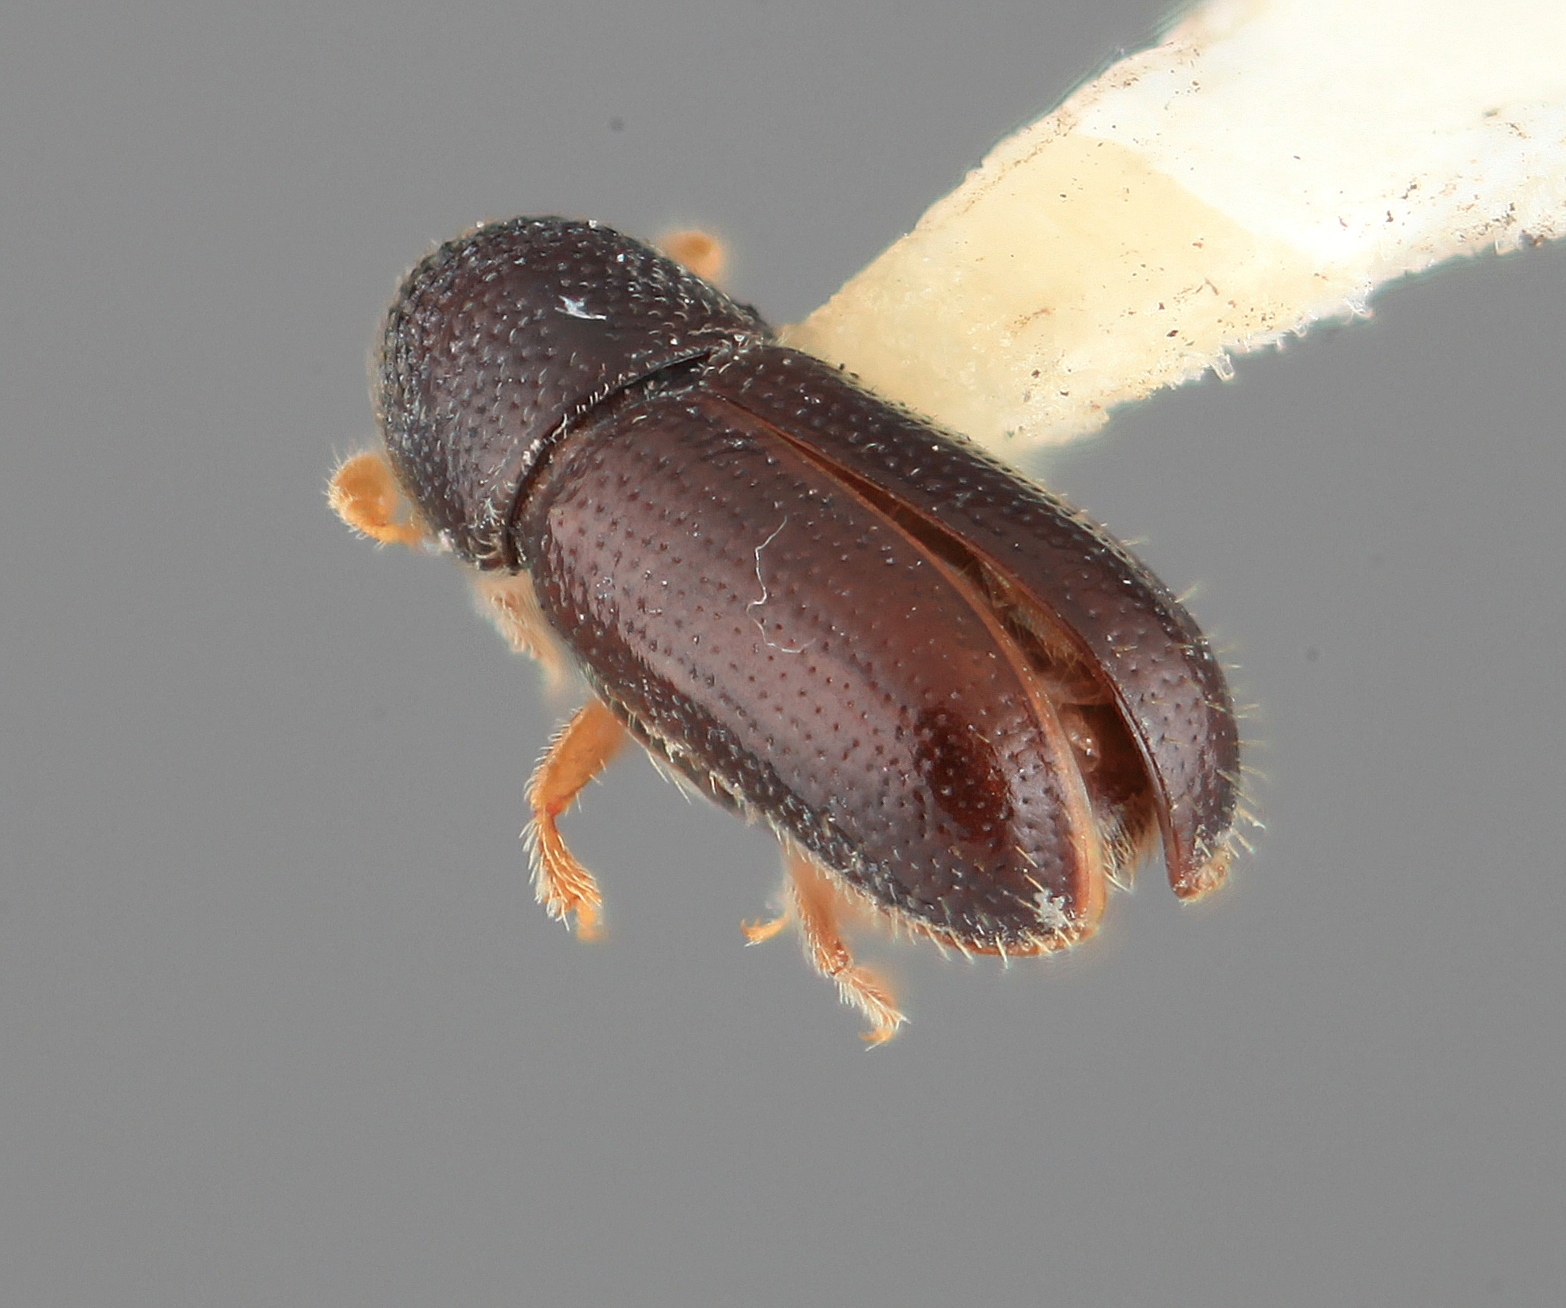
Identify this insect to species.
Pityophthorus inceptis
